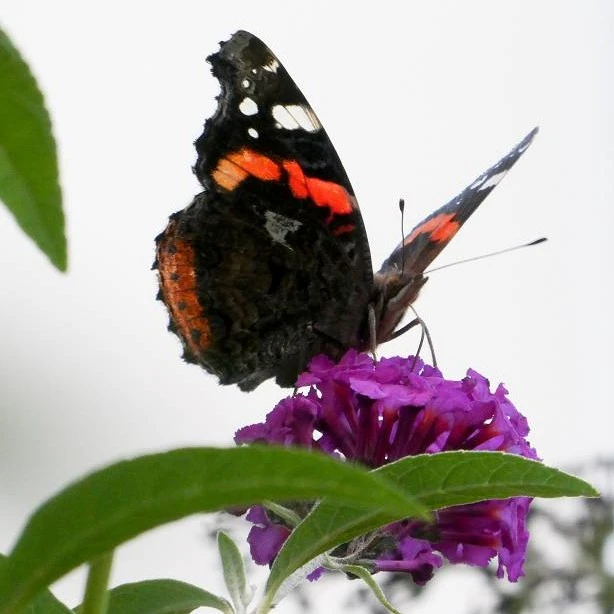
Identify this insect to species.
Vanessa atalanta
